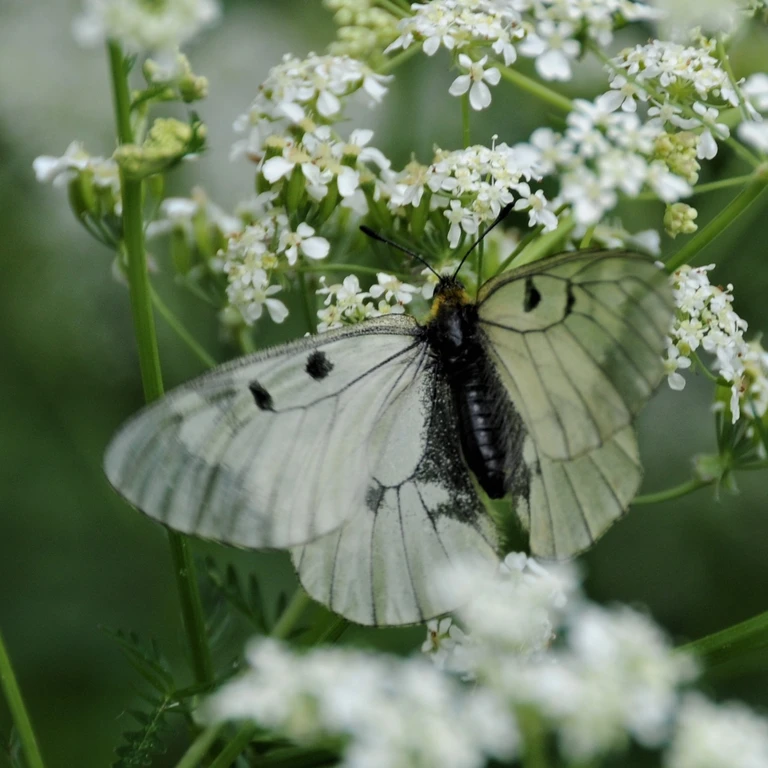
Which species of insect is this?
Parnassius mnemosyne
